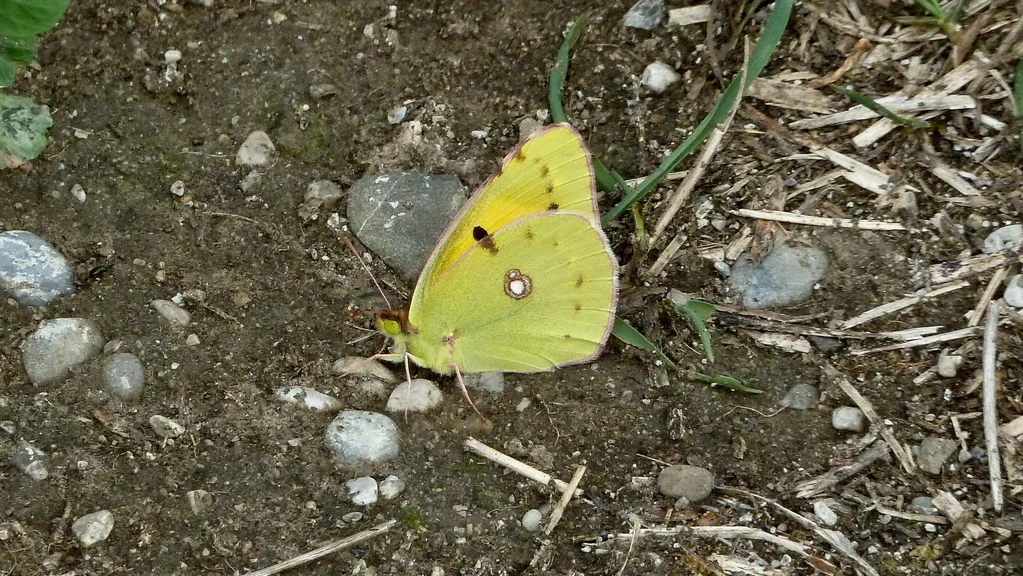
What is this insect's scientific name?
Colias croceus
